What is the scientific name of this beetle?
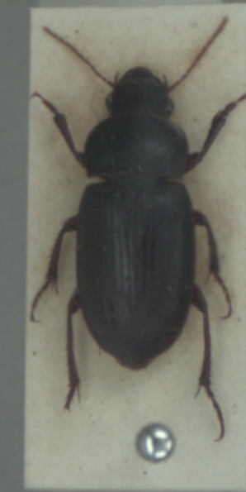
Harpalus smaragdinus
